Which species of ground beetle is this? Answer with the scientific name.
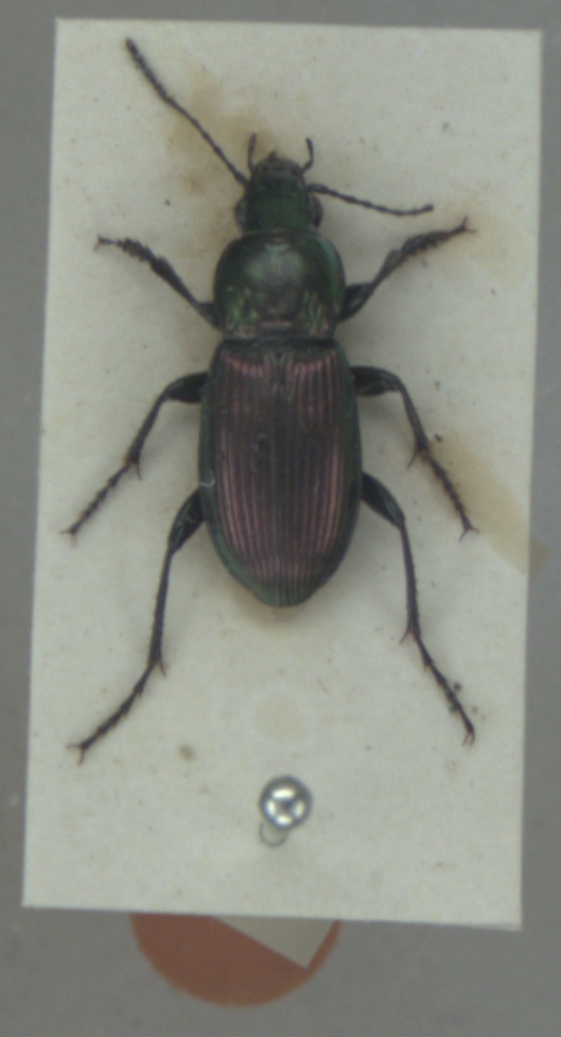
Poecilus lepidus
